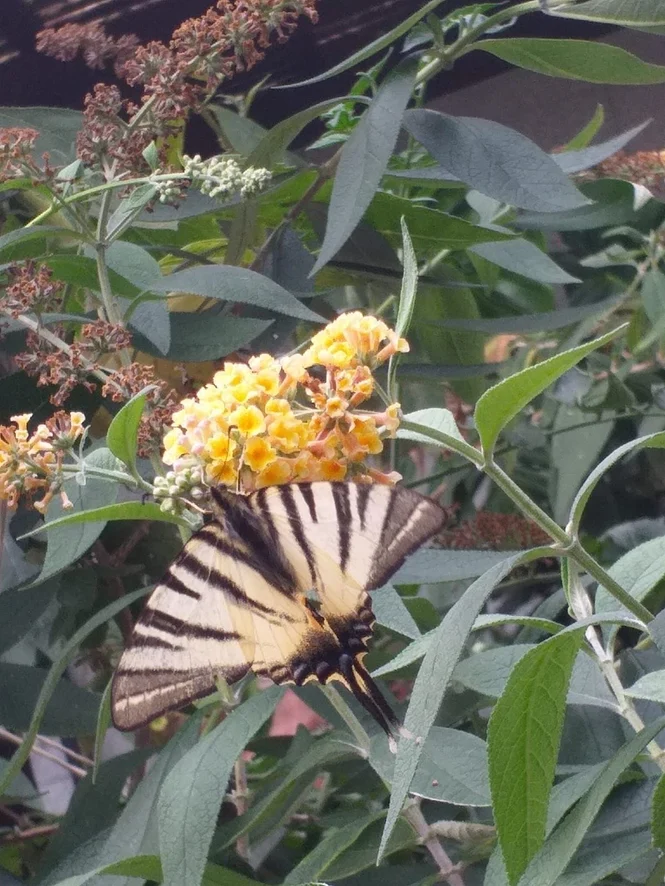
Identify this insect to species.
Iphiclides podalirius
